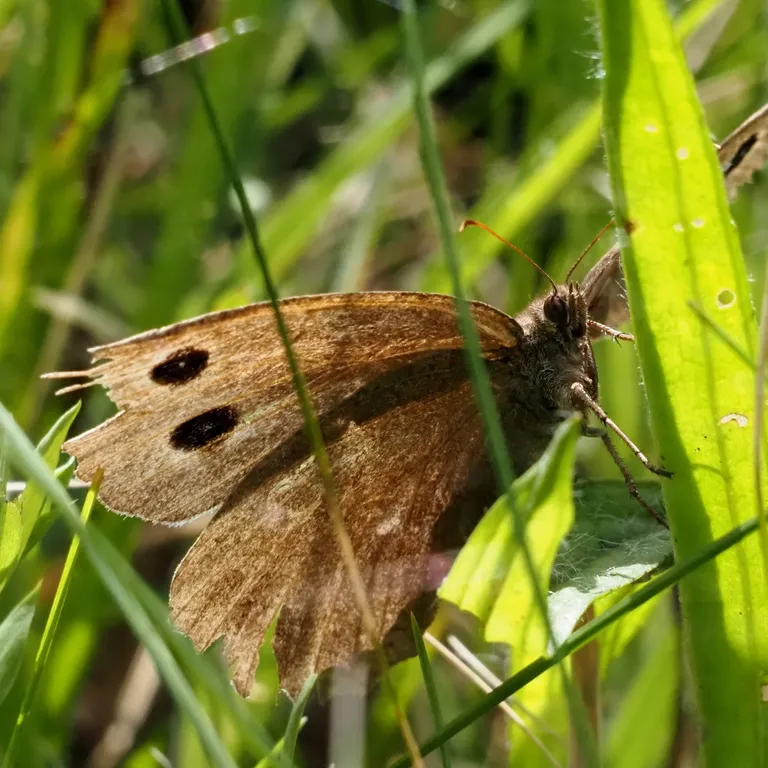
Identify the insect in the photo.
Minois dryas
